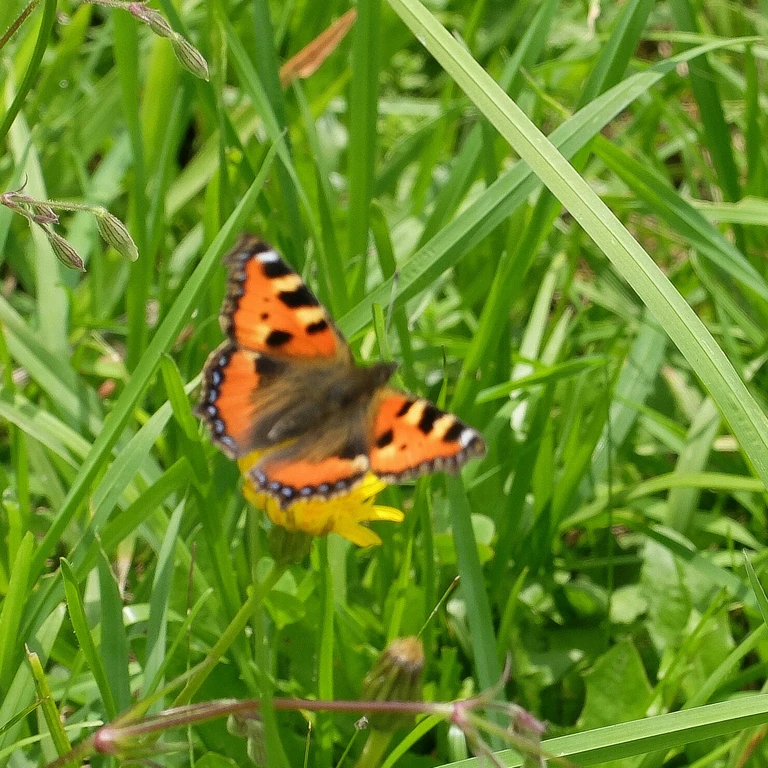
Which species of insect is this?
Aglais urticae
